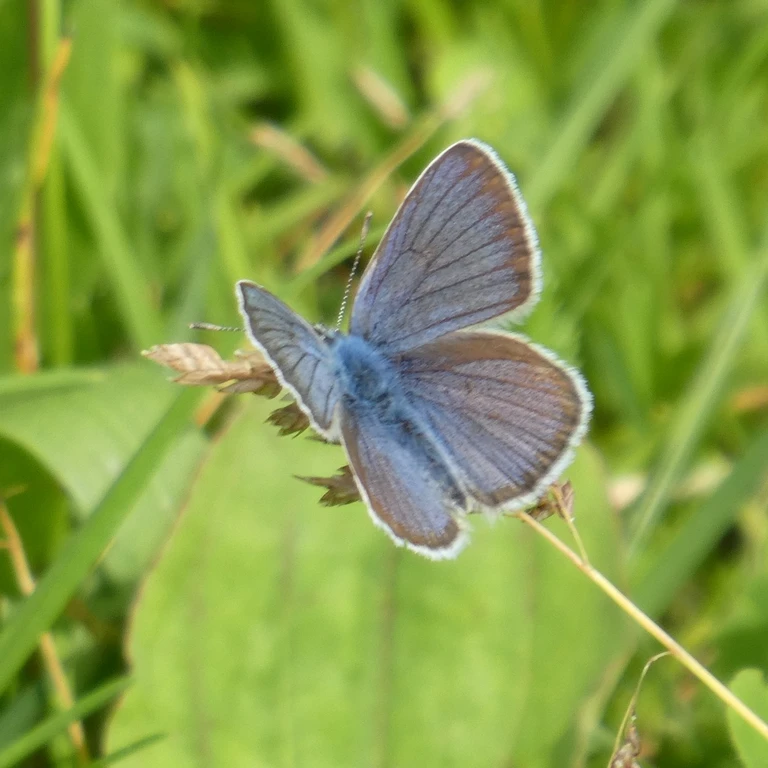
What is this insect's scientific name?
Cyaniris semiargus
